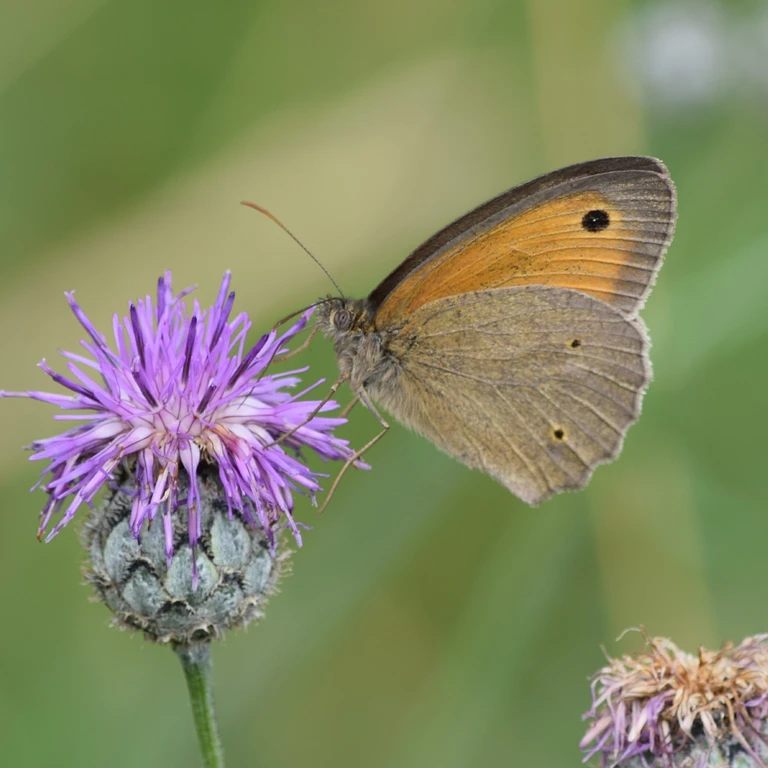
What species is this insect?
Maniola jurtina
